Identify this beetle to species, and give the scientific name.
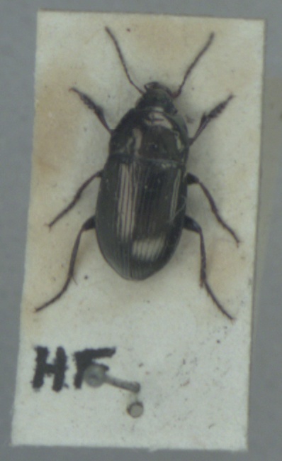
Amara lunicollis
